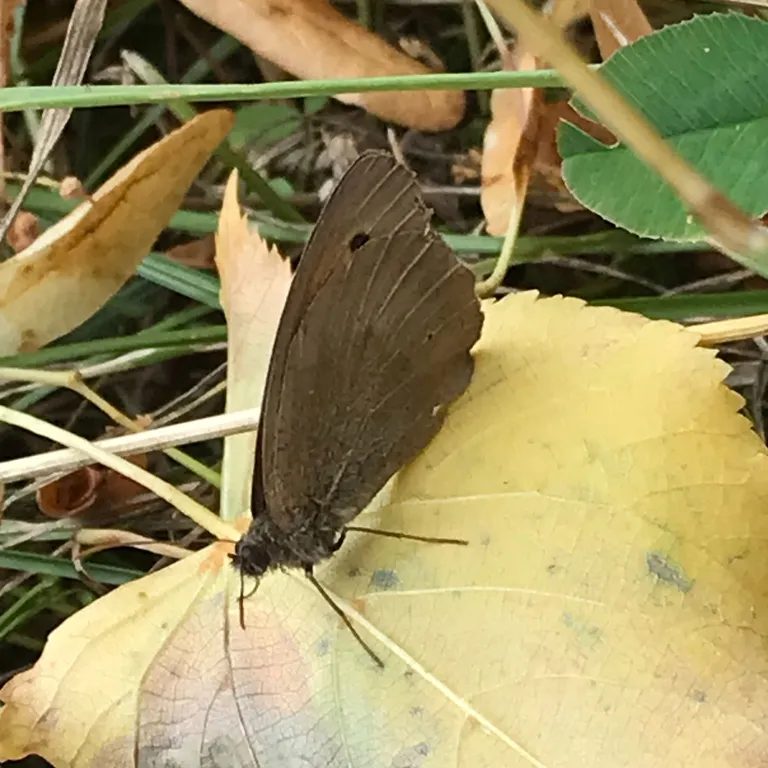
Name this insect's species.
Maniola jurtina
